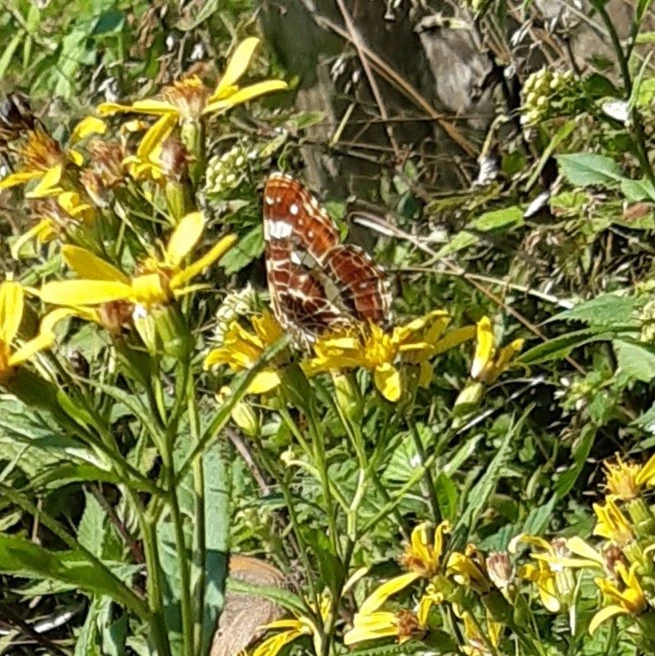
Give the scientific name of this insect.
Araschnia levana
